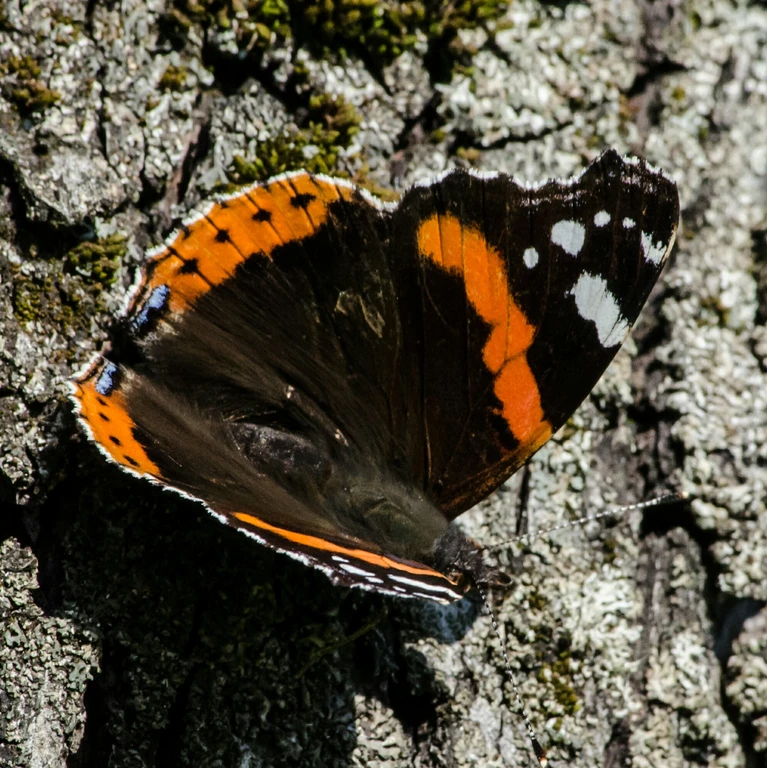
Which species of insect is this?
Vanessa atalanta
